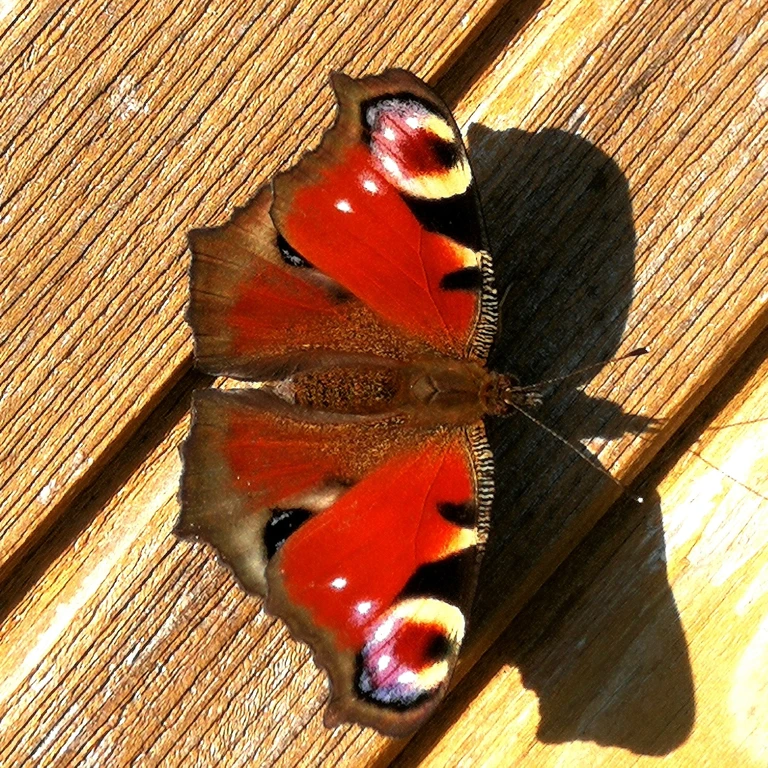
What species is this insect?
Aglais io
